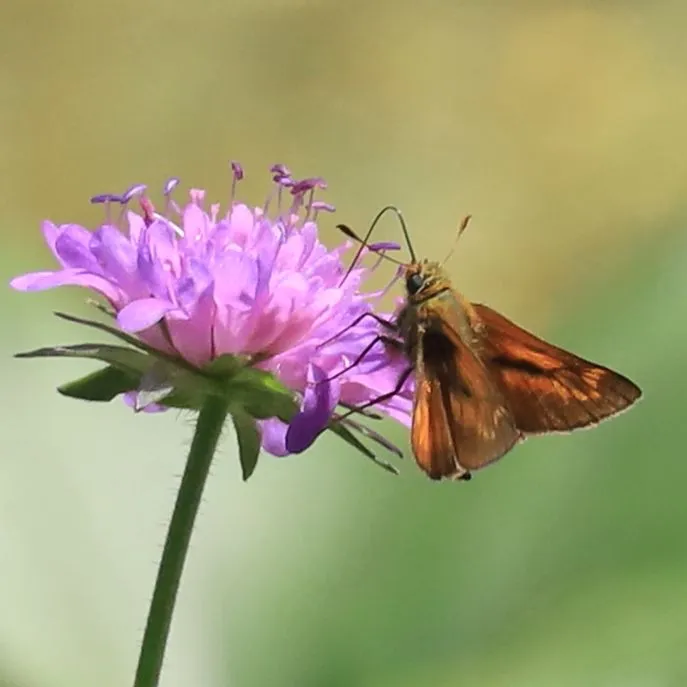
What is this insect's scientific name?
Ochlodes sylvanus (also Ochlodes venata)
